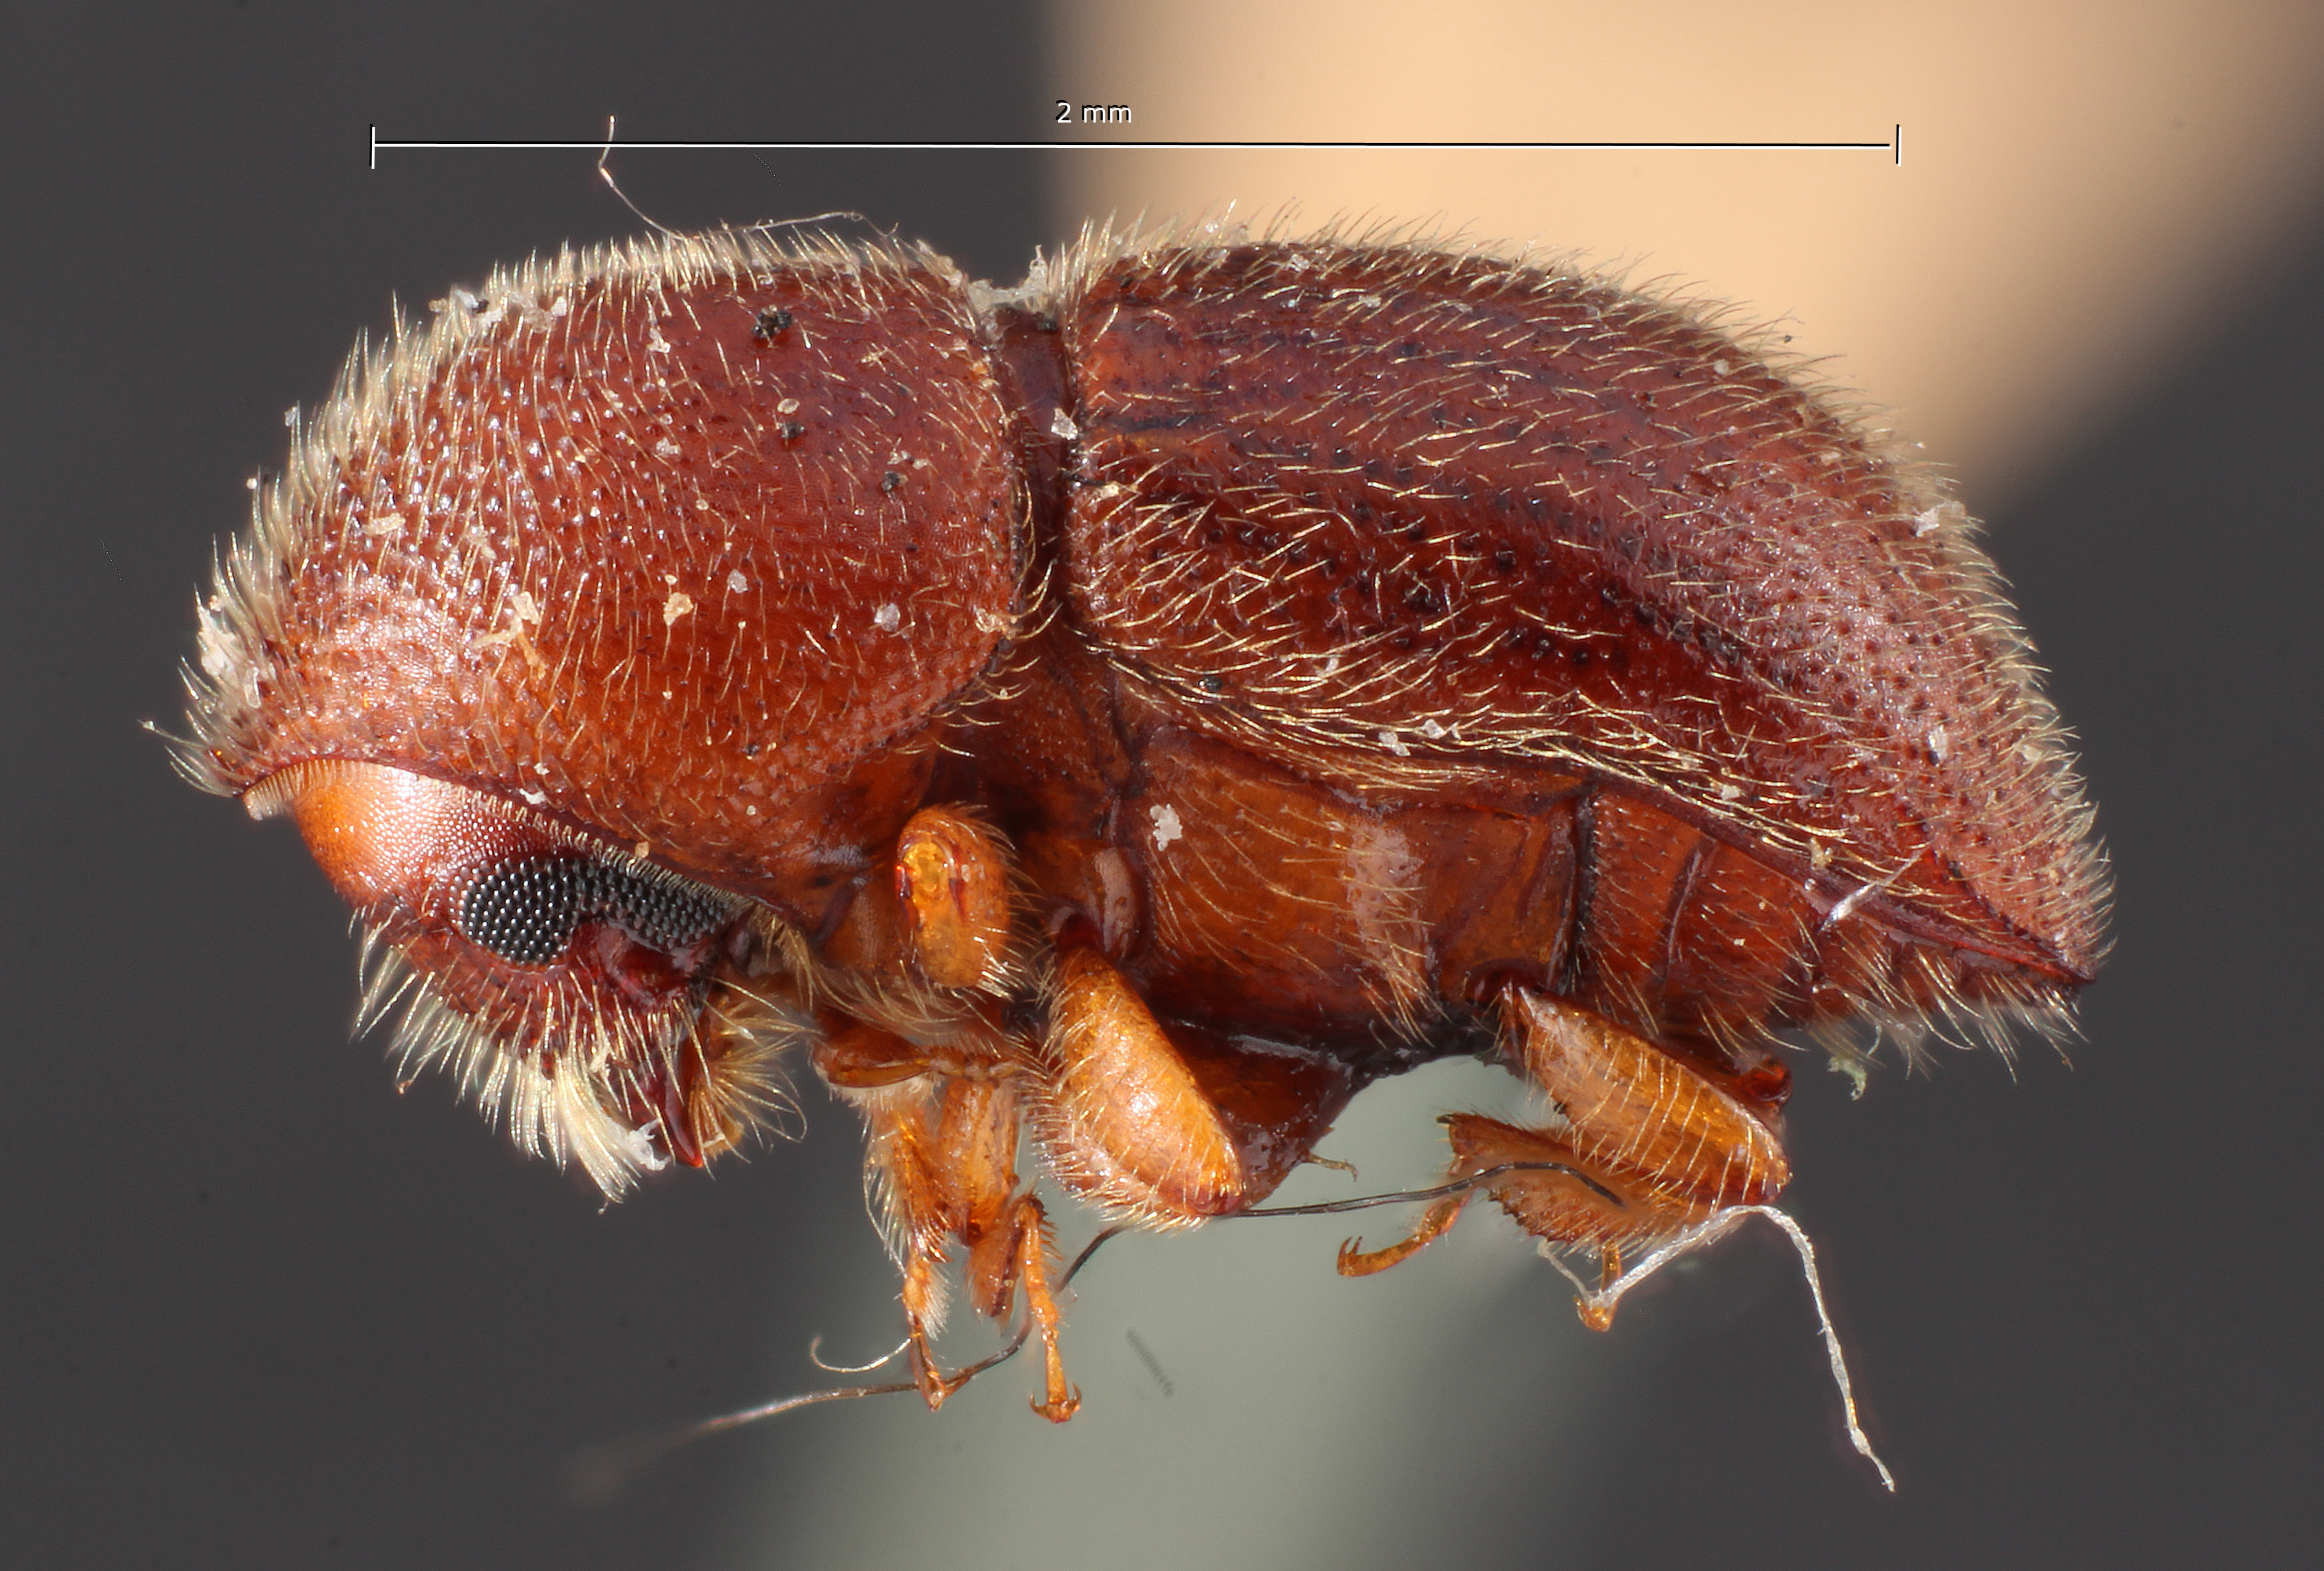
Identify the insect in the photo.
Dryocoetoides guatemalensis
